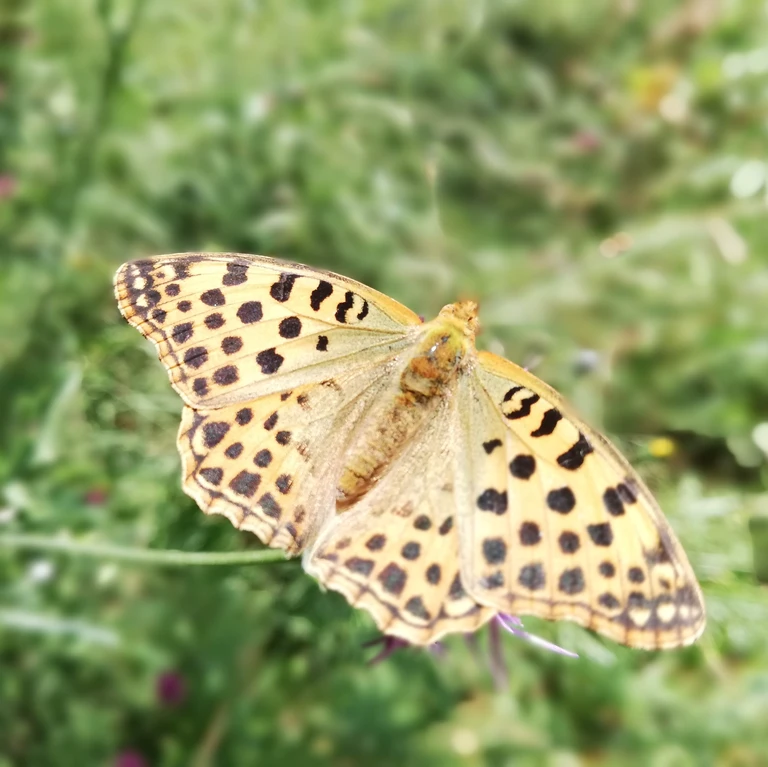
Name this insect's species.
Issoria lathonia
